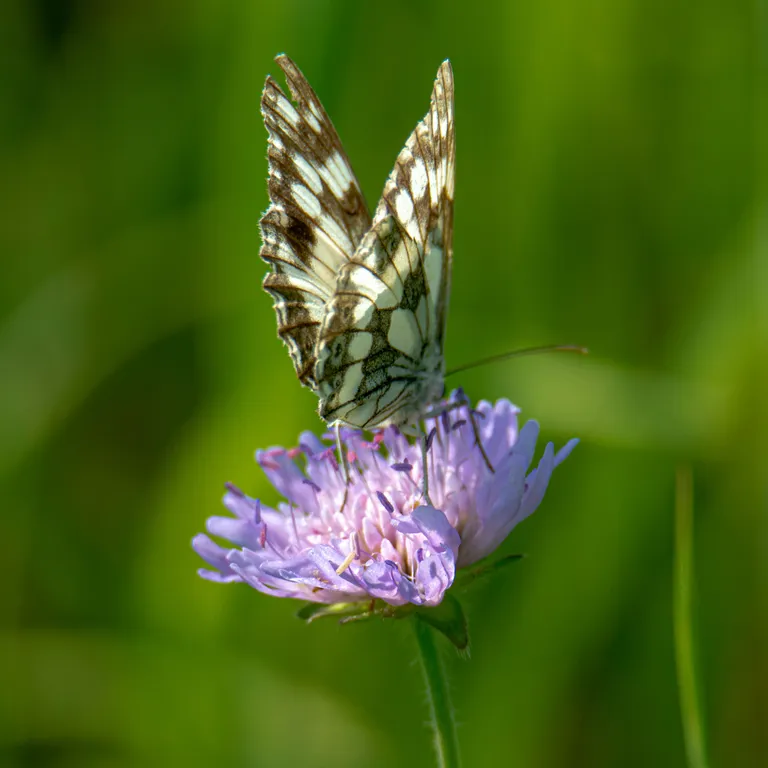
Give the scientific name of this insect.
Melanargia galathea
